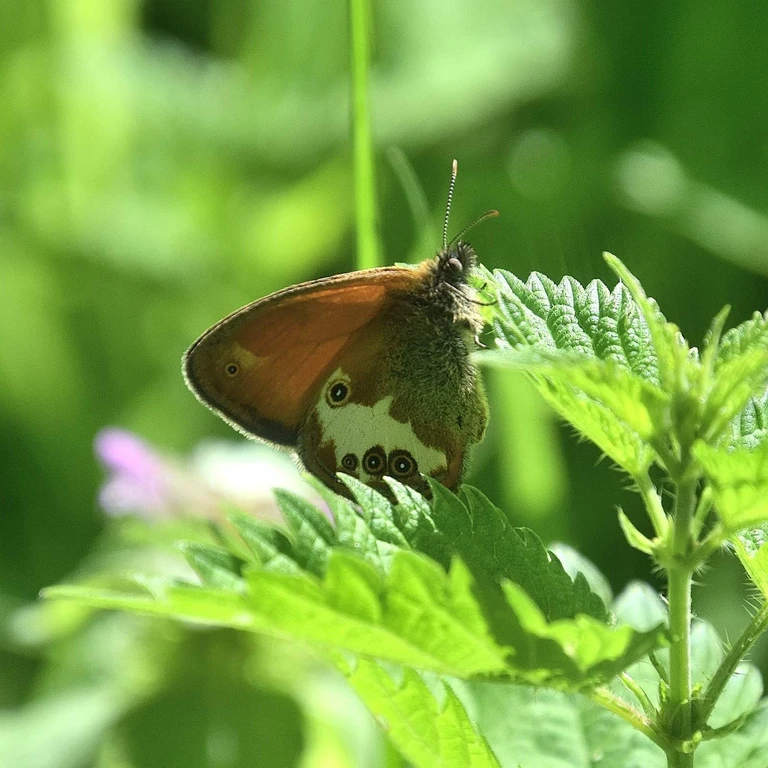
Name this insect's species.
Coenonympha arcania
